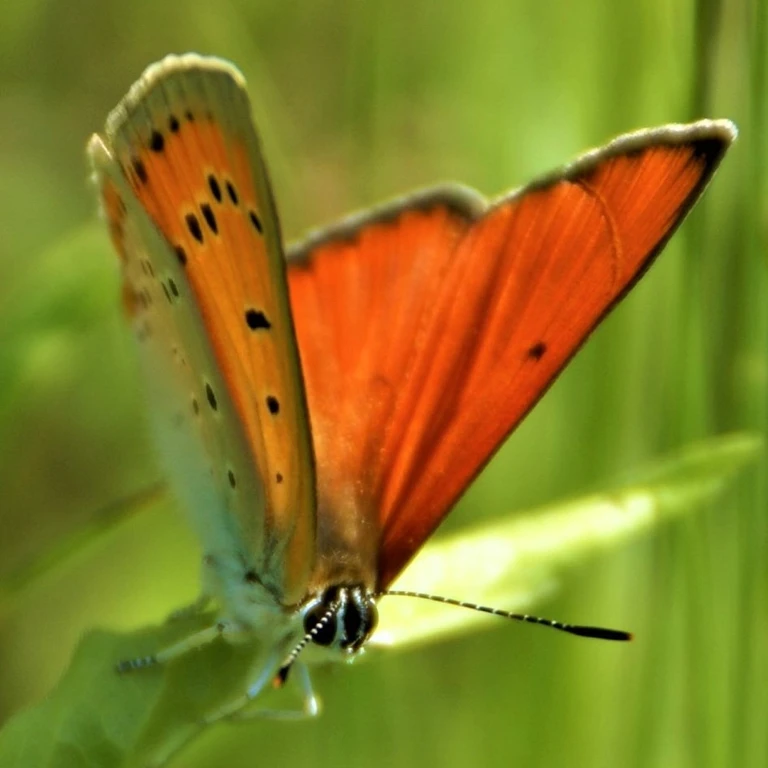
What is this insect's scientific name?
Lycaena dispar
